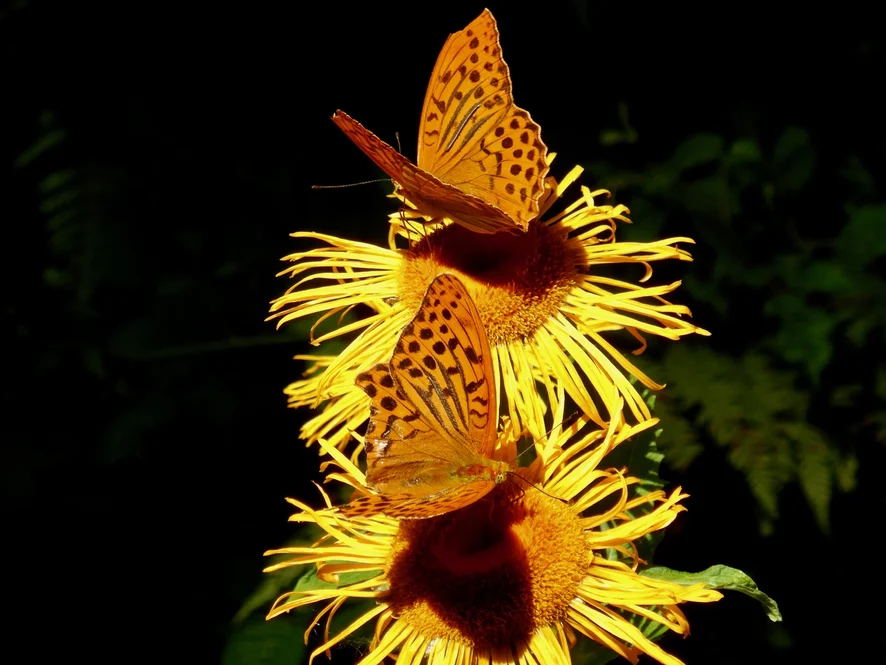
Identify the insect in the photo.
Argynnis paphia
